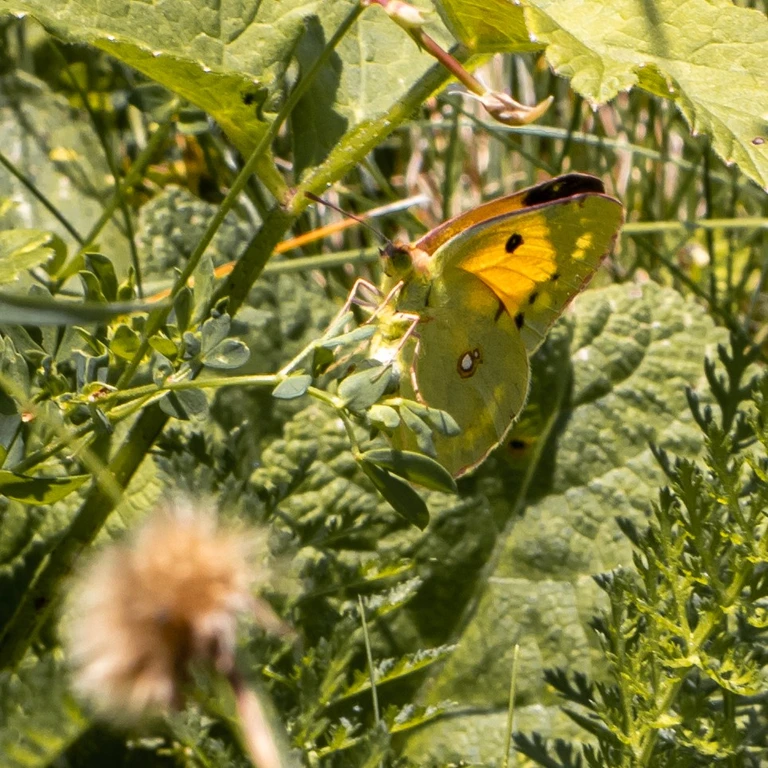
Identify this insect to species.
Colias croceus
